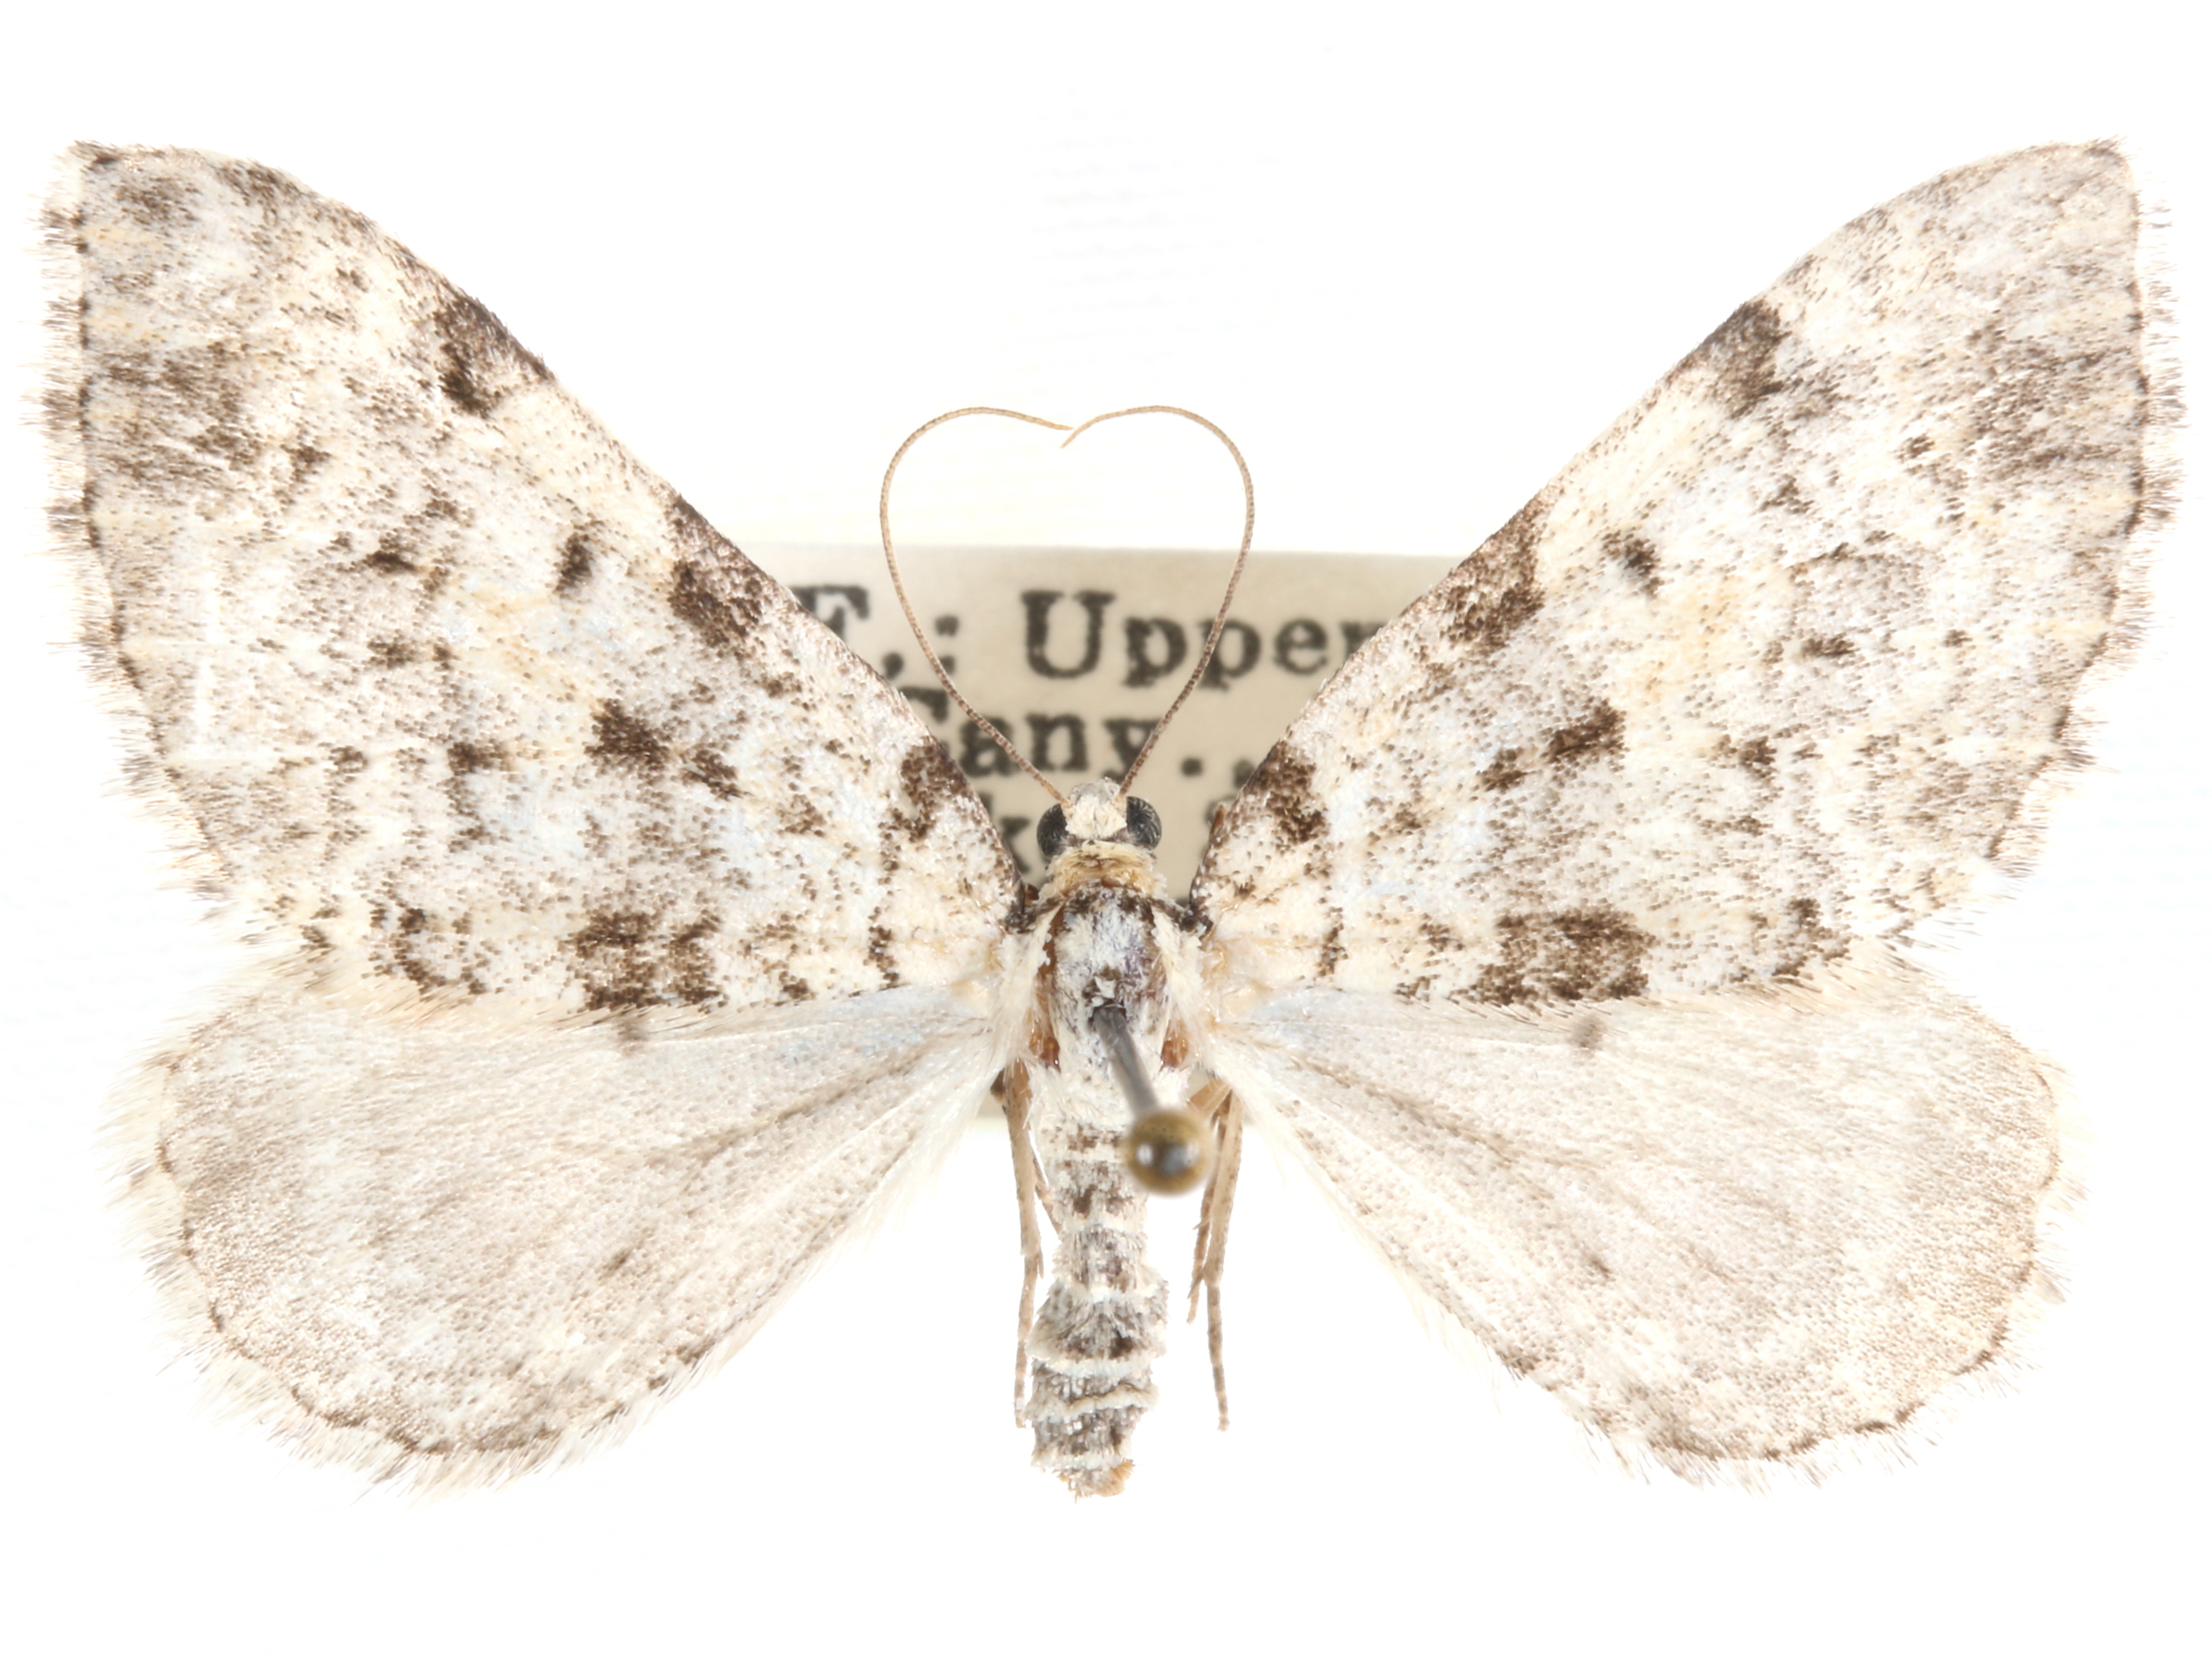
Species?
Perizoma oxygramma
